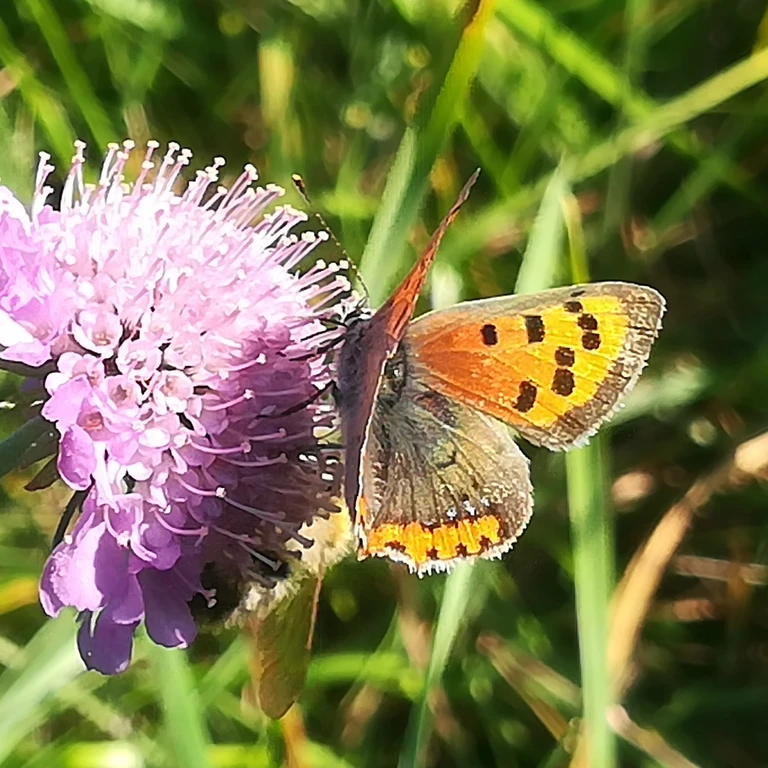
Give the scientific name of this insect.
Lycaena phlaeas
